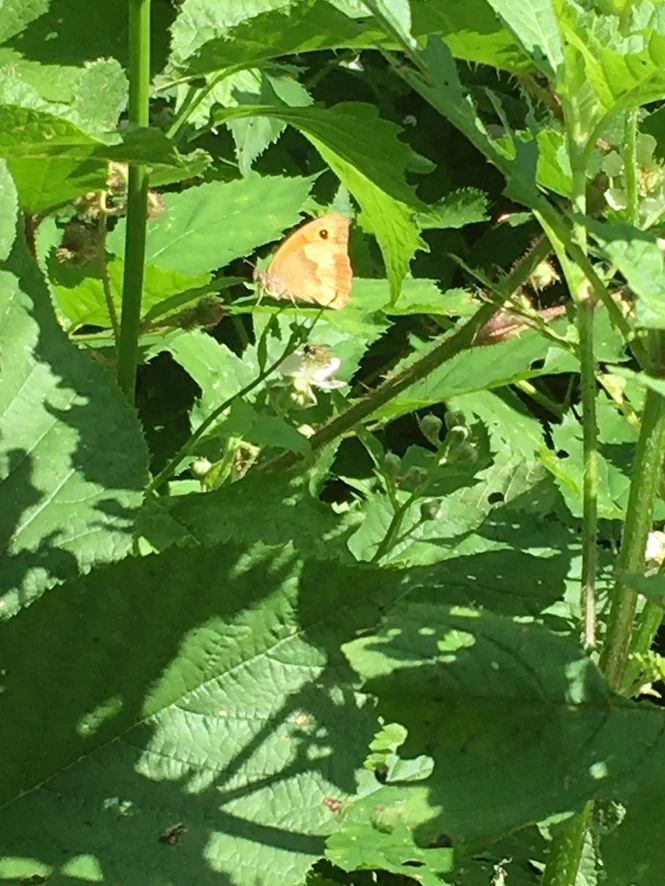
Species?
Maniola jurtina
